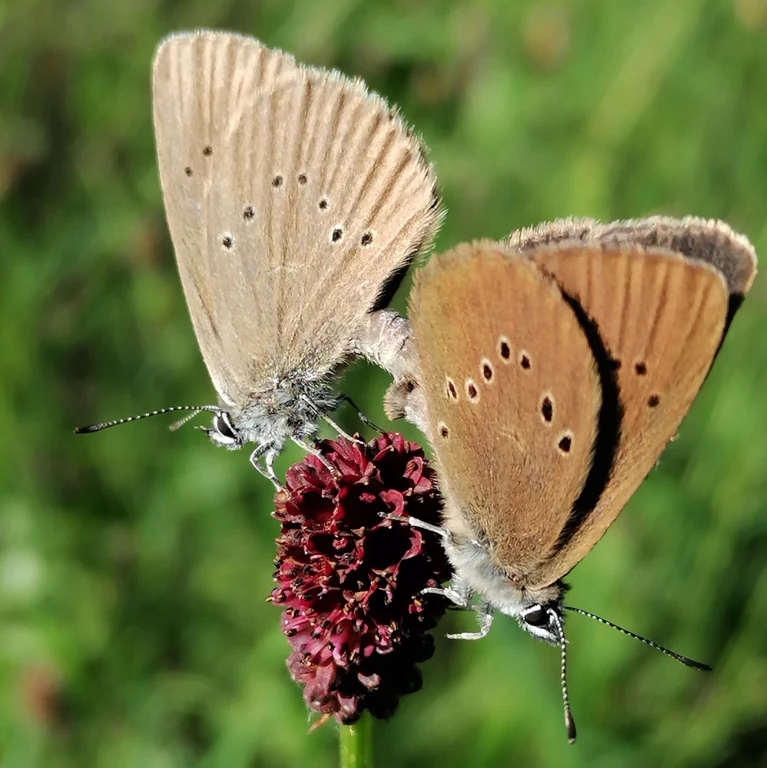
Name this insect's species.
Phengaris nausithous (also Maculinea nausithous)
